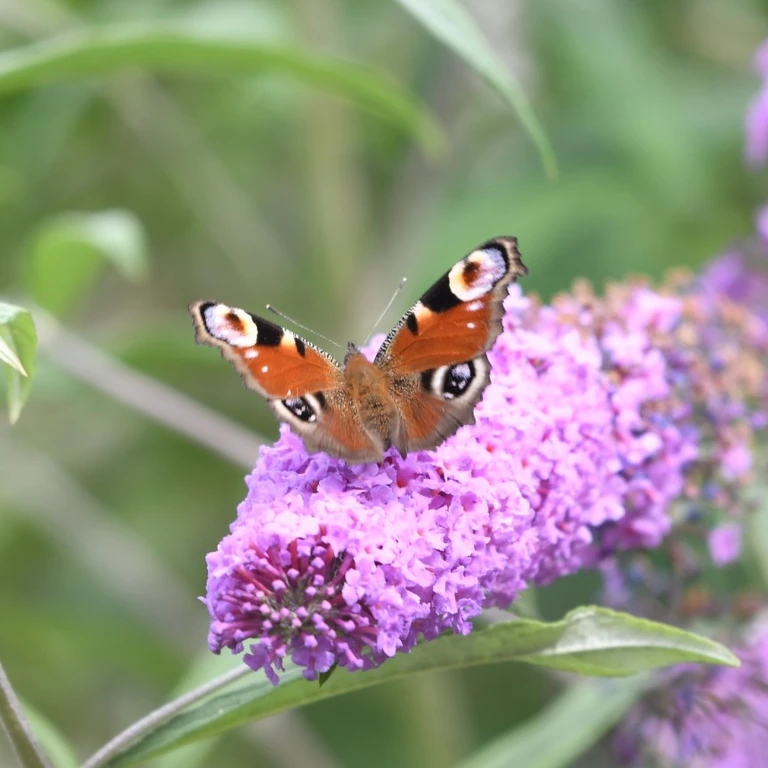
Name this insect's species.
Aglais io
